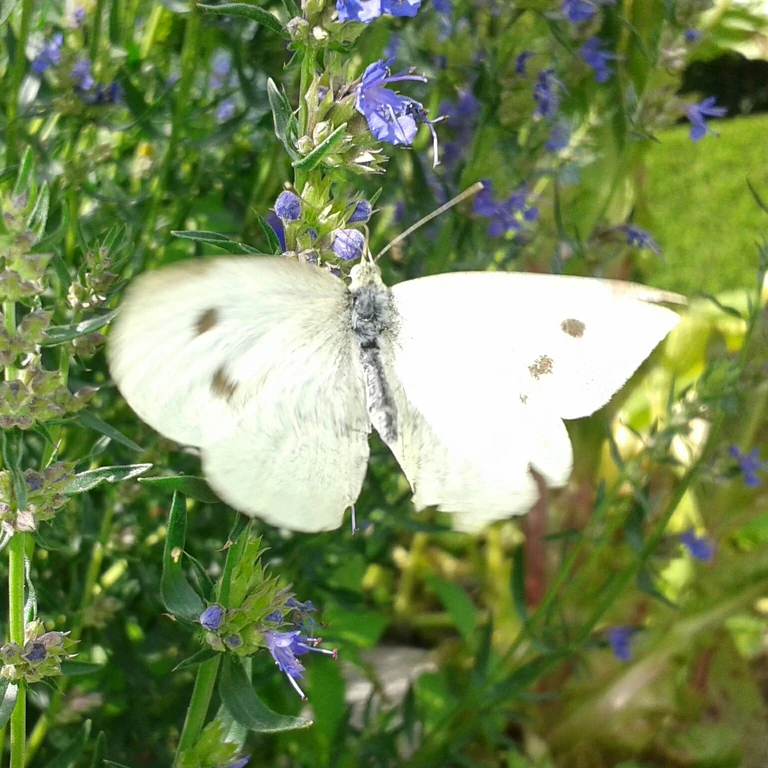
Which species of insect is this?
Pieris rapae
